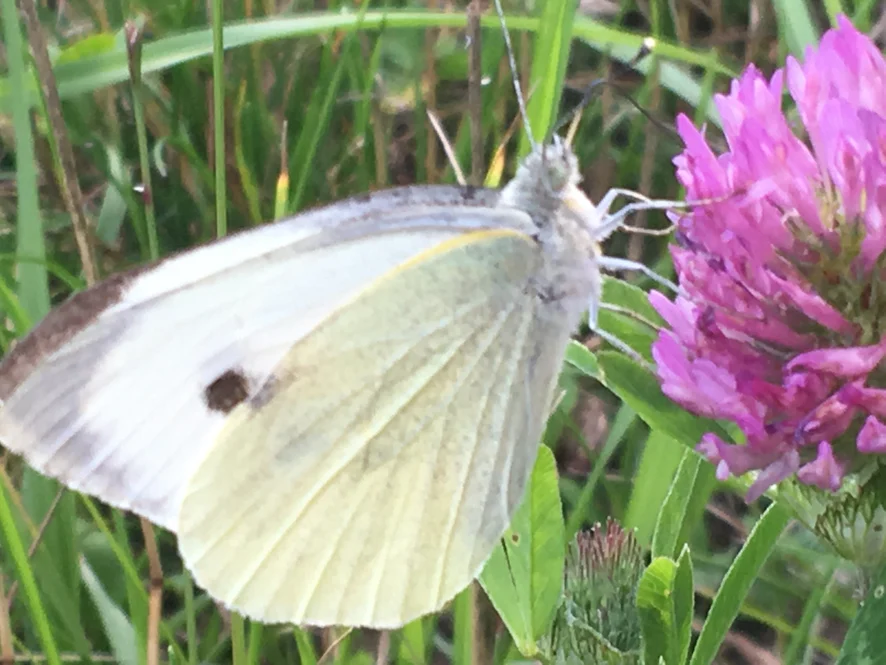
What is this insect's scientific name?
Pieris brassicae
